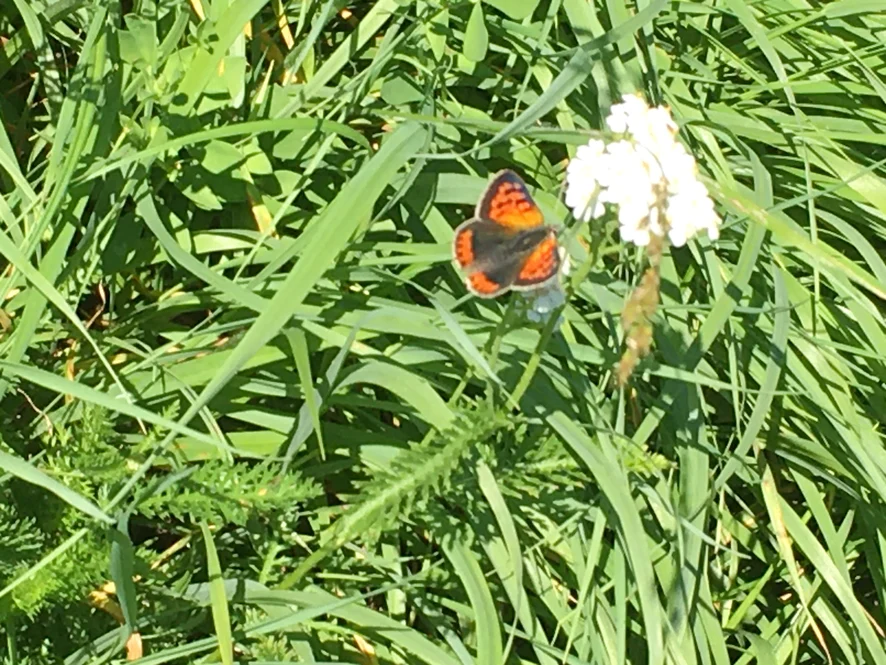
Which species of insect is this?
Lycaena phlaeas
